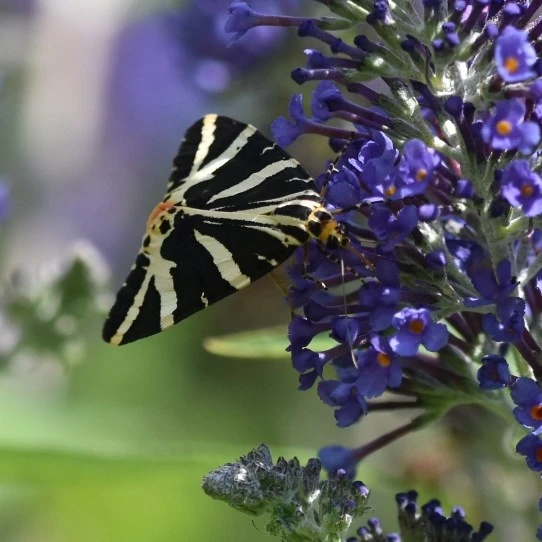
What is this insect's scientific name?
Euplagia quadripunctaria
